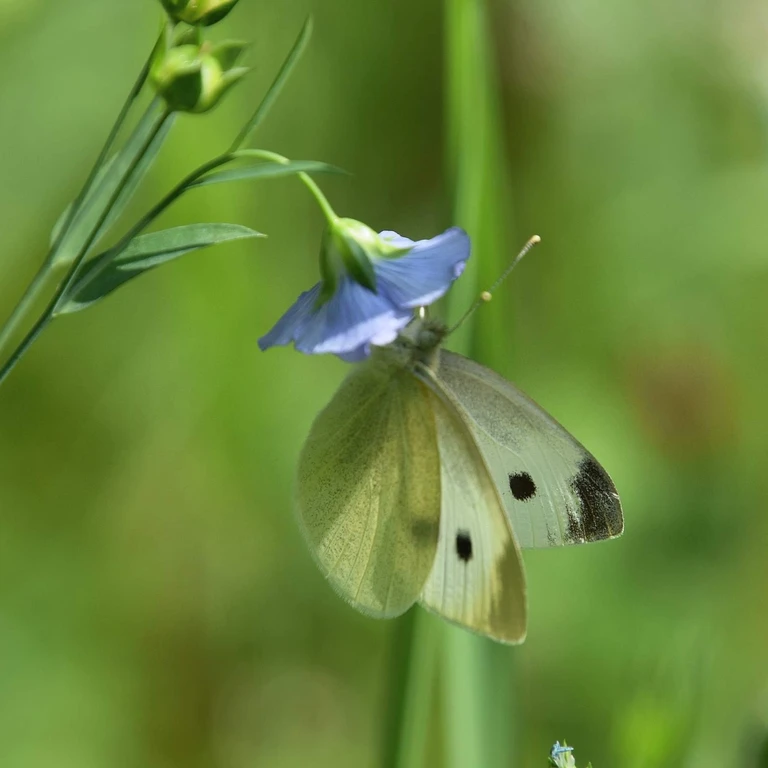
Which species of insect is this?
Pieris rapae
